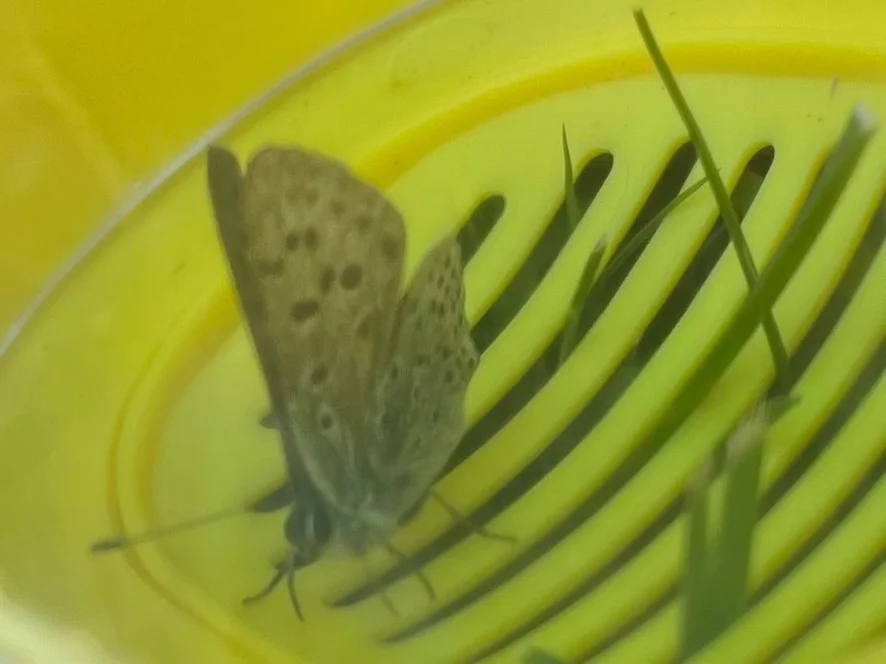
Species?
Lycaena tityrus (also Loweia tityrus)
